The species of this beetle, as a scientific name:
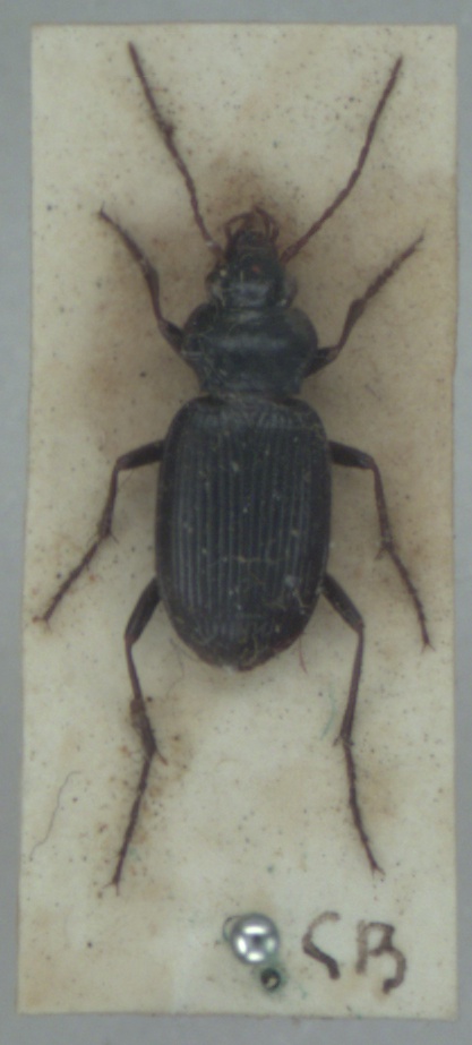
Nebria brevicollis
